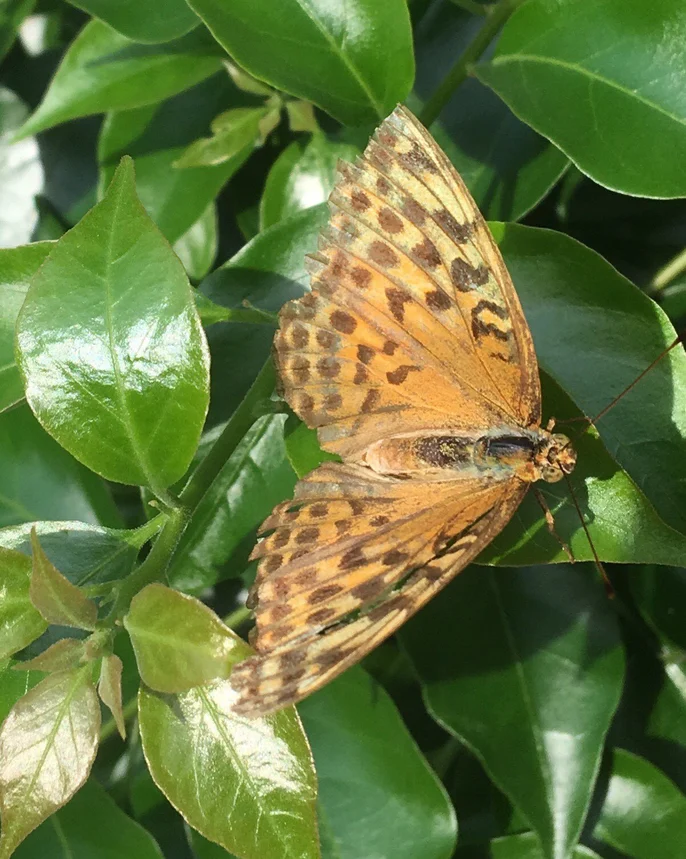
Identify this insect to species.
Argynnis paphia
